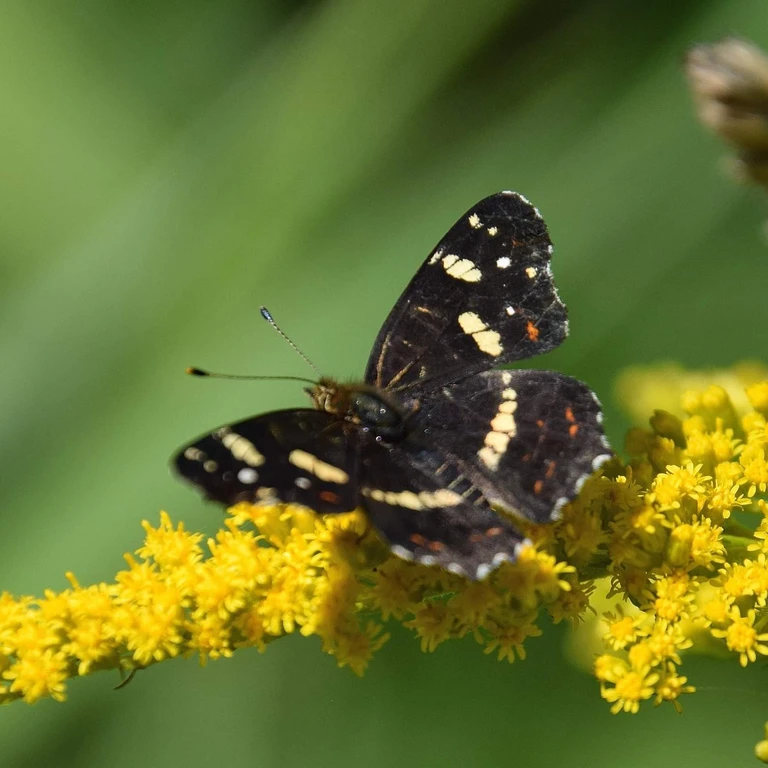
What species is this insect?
Araschnia levana
